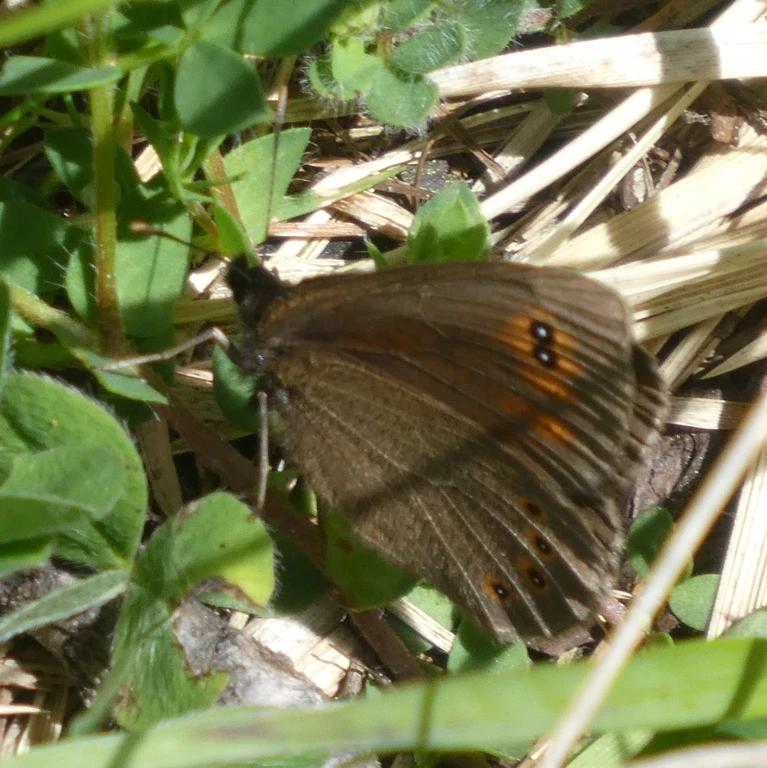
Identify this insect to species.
Erebia medusa
